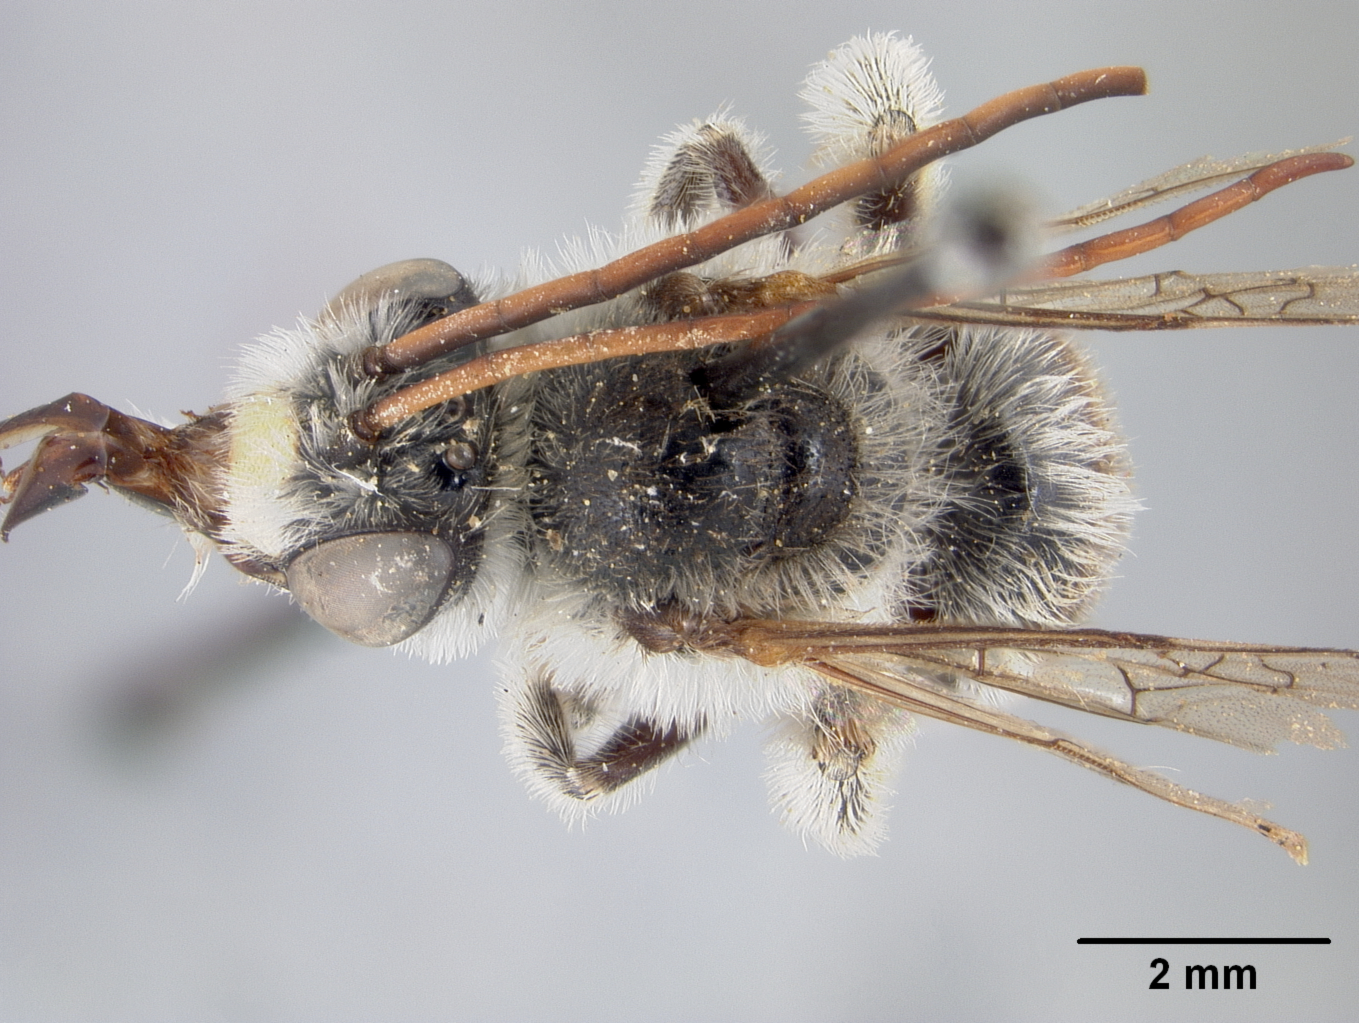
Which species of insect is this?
Melissodes pilleata
